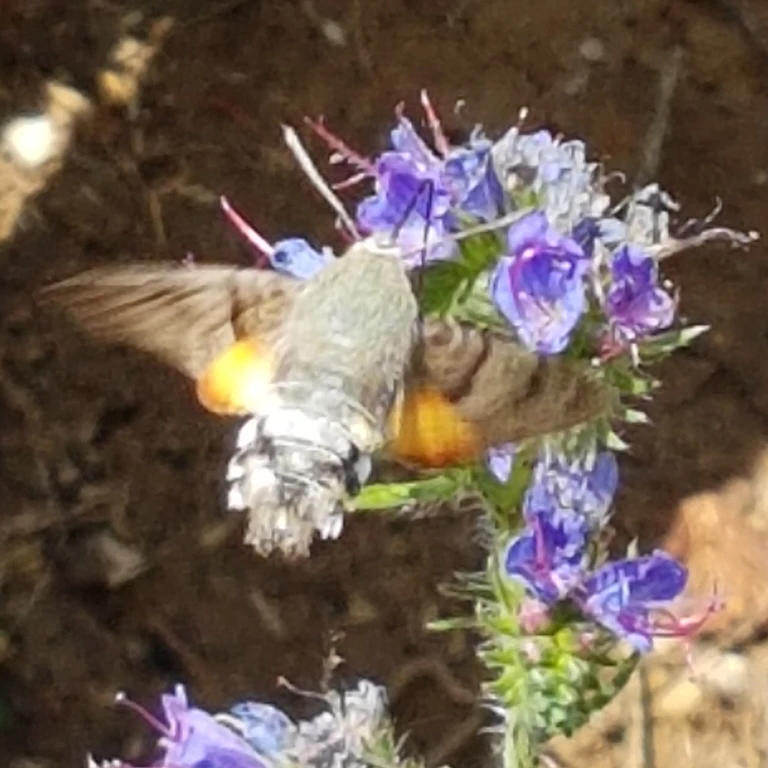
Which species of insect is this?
Macroglossum stellatarum
